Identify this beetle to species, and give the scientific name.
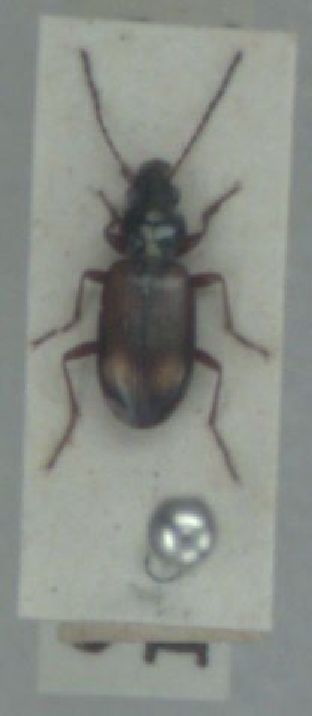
Bembidion saxatile
